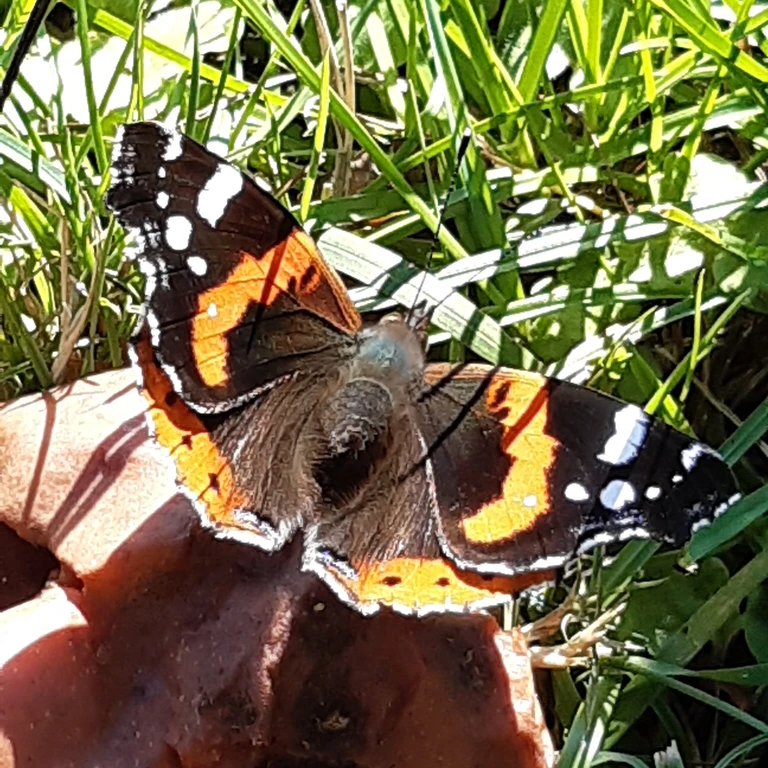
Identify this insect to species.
Vanessa atalanta
